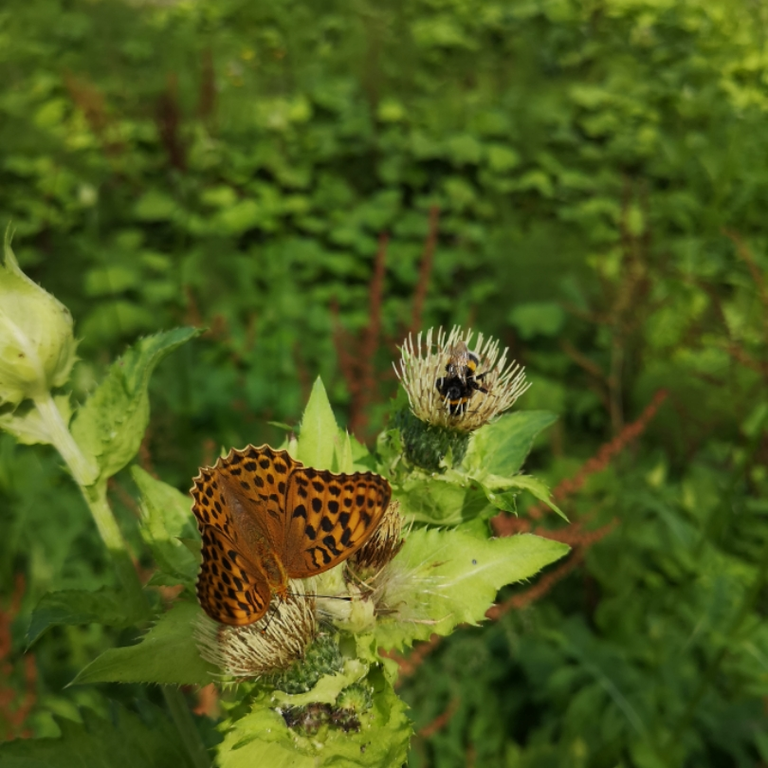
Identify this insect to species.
Argynnis paphia
